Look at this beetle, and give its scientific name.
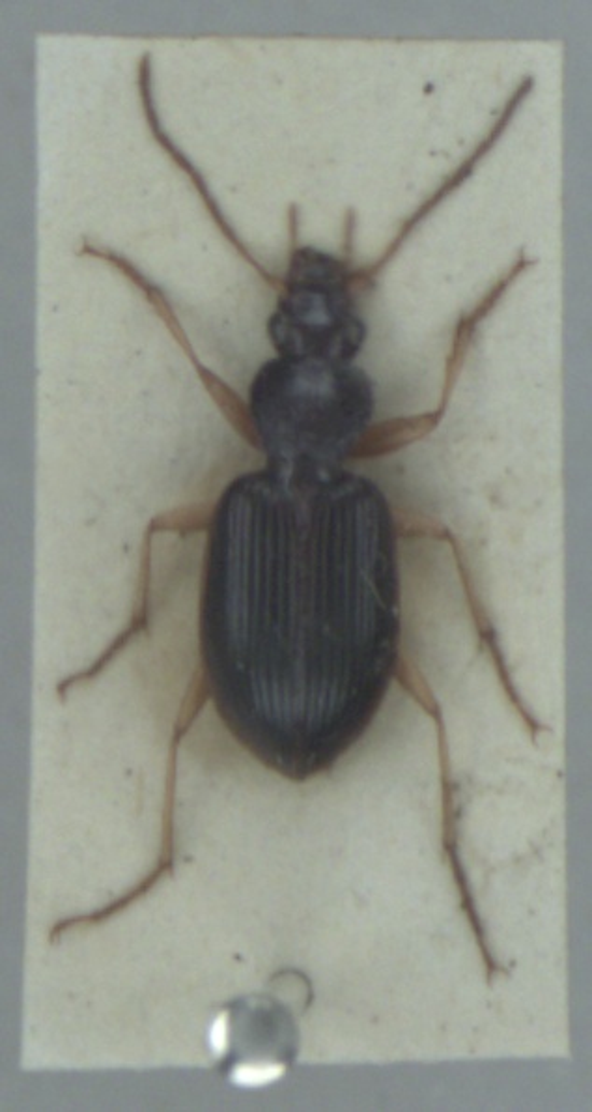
Paranchus albipes
